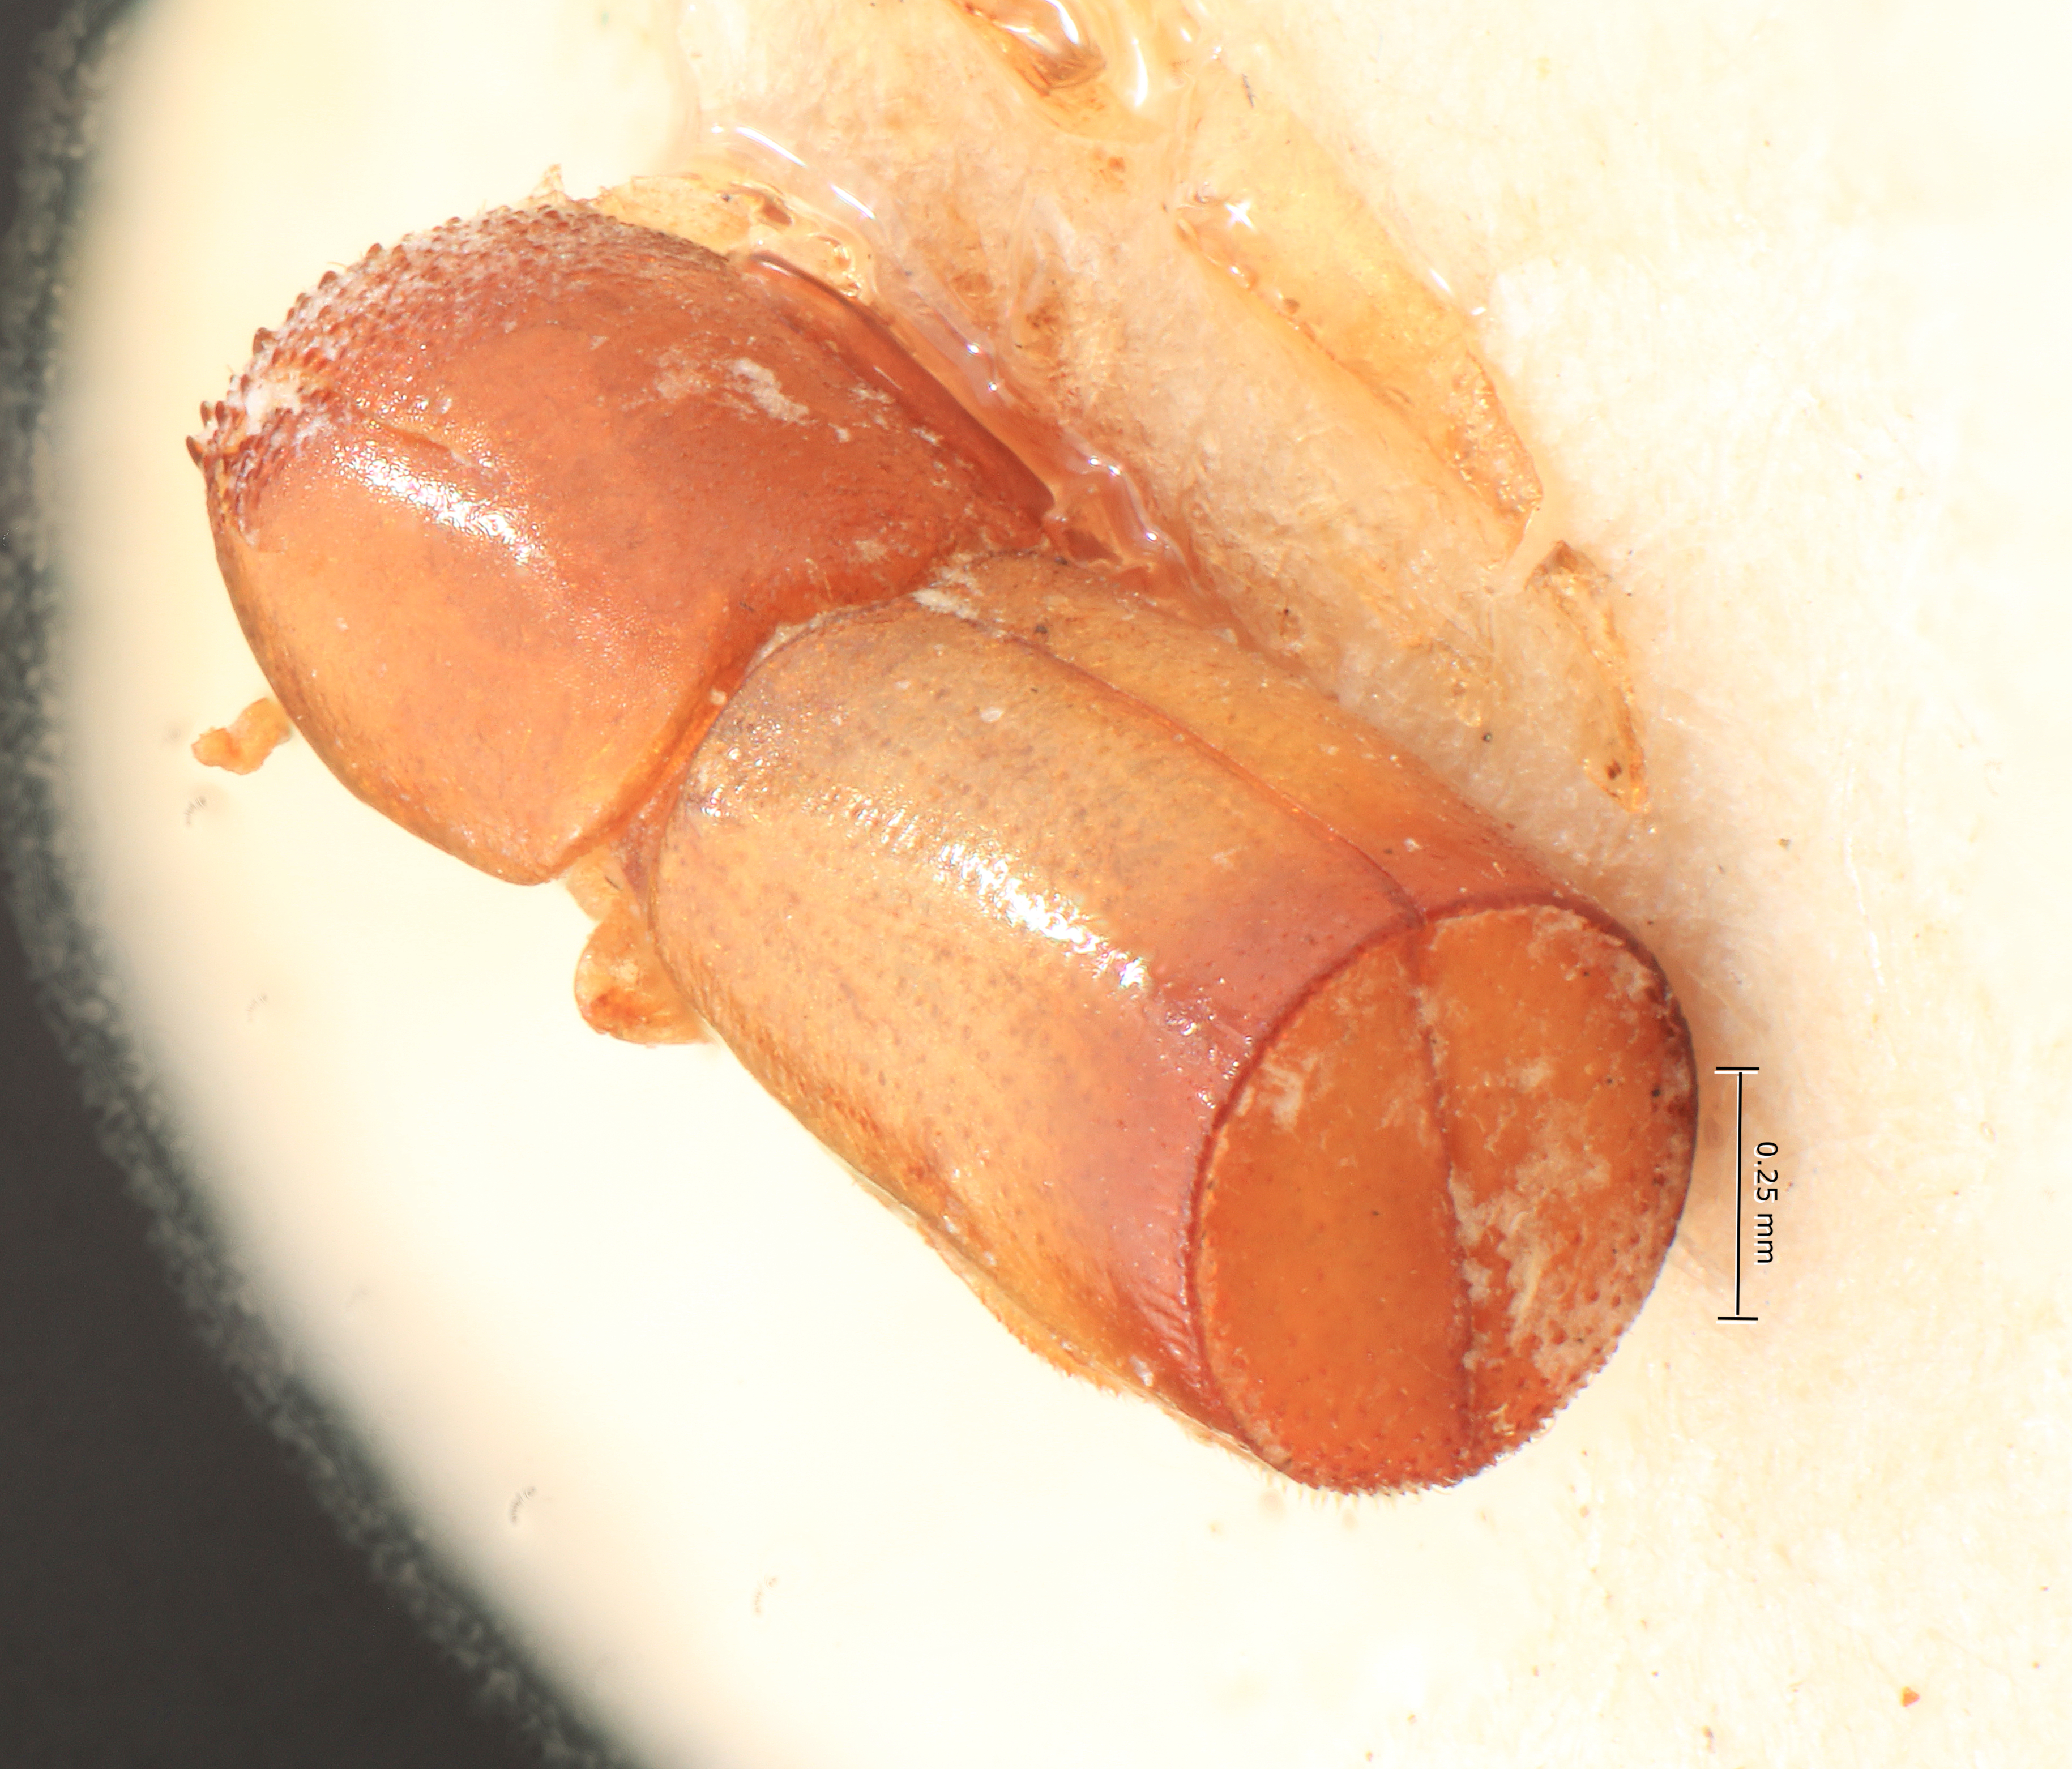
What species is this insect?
Xyleboricus talauticus
